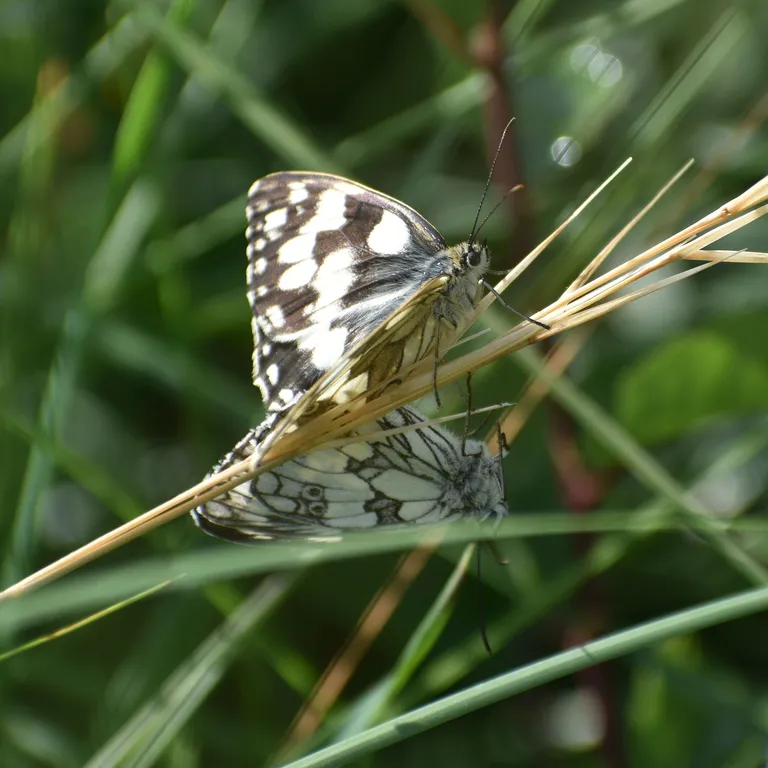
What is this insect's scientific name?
Melanargia galathea
